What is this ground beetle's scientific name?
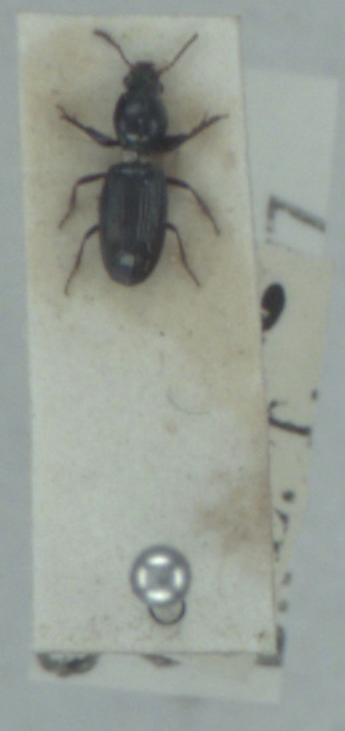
Dyschirius impunctipennis
